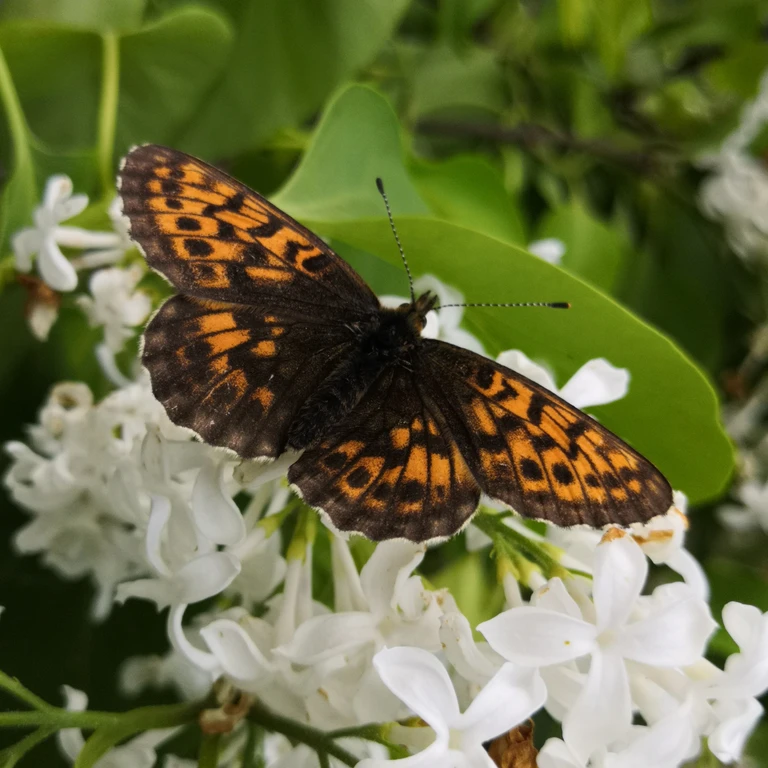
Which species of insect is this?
Boloria thore
